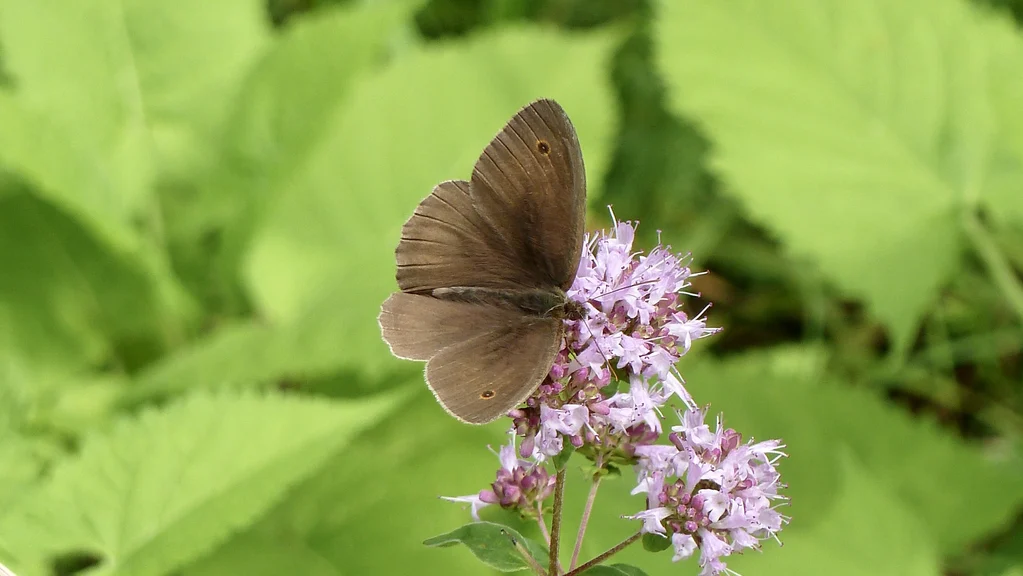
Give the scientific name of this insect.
Maniola jurtina
